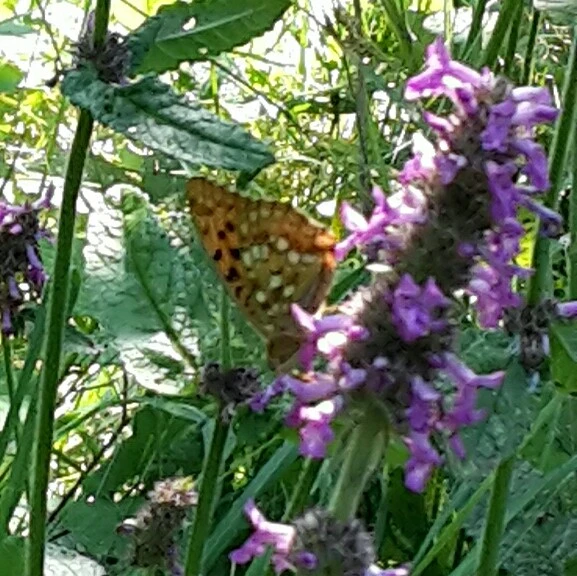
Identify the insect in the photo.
Fabriciana adippe
